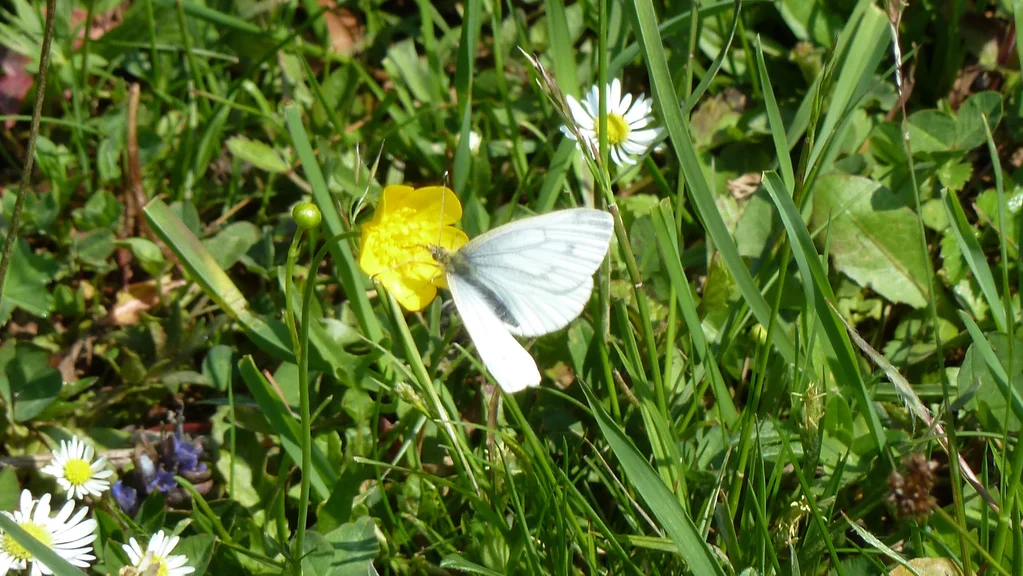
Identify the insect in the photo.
Pieris napi
